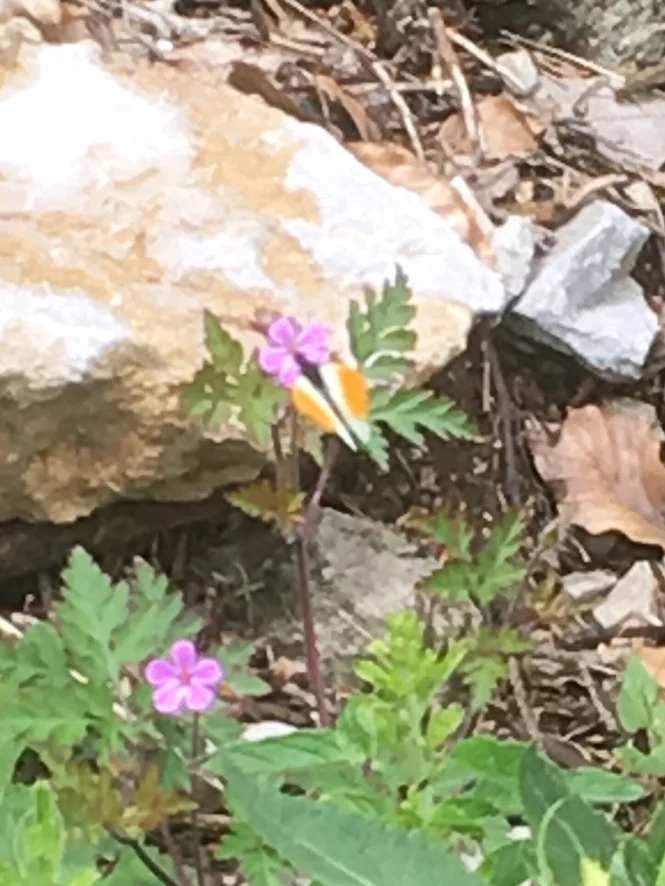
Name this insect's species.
Anthocharis cardamines
